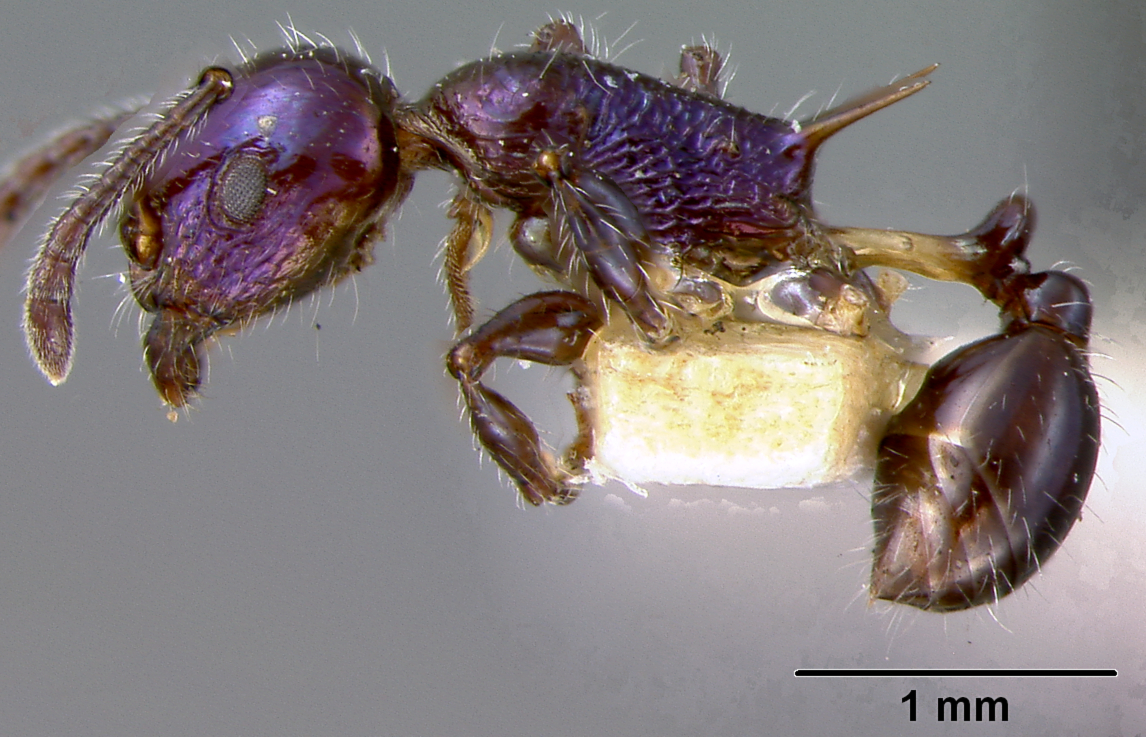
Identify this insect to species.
Macromischa squamifera
